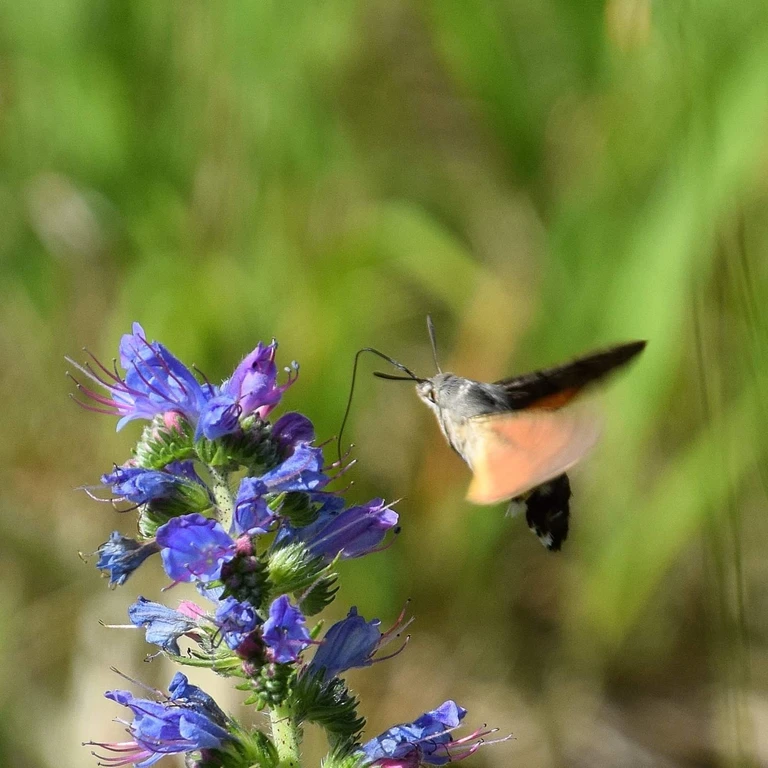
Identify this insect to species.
Macroglossum stellatarum
